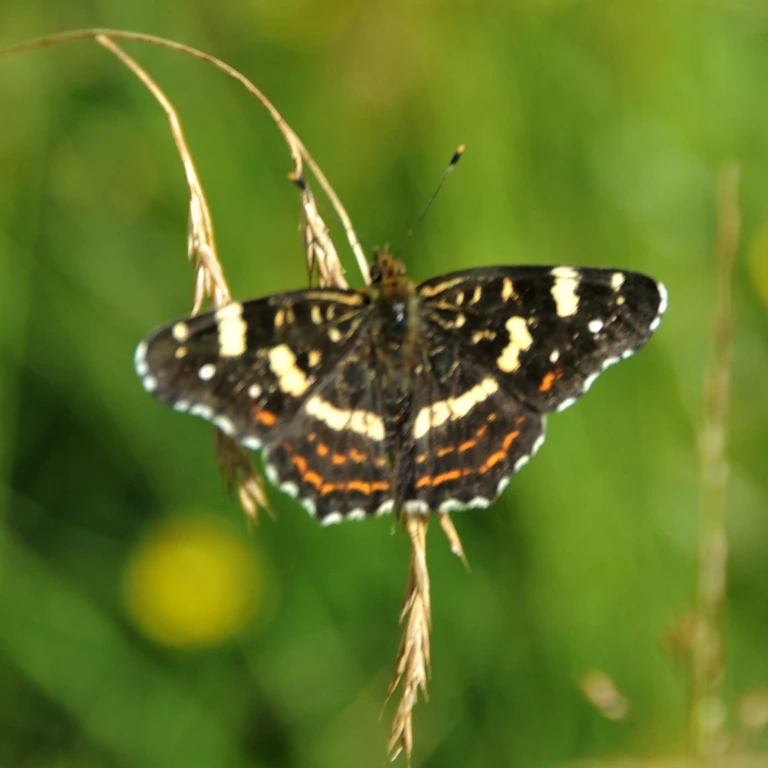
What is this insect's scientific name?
Araschnia levana
